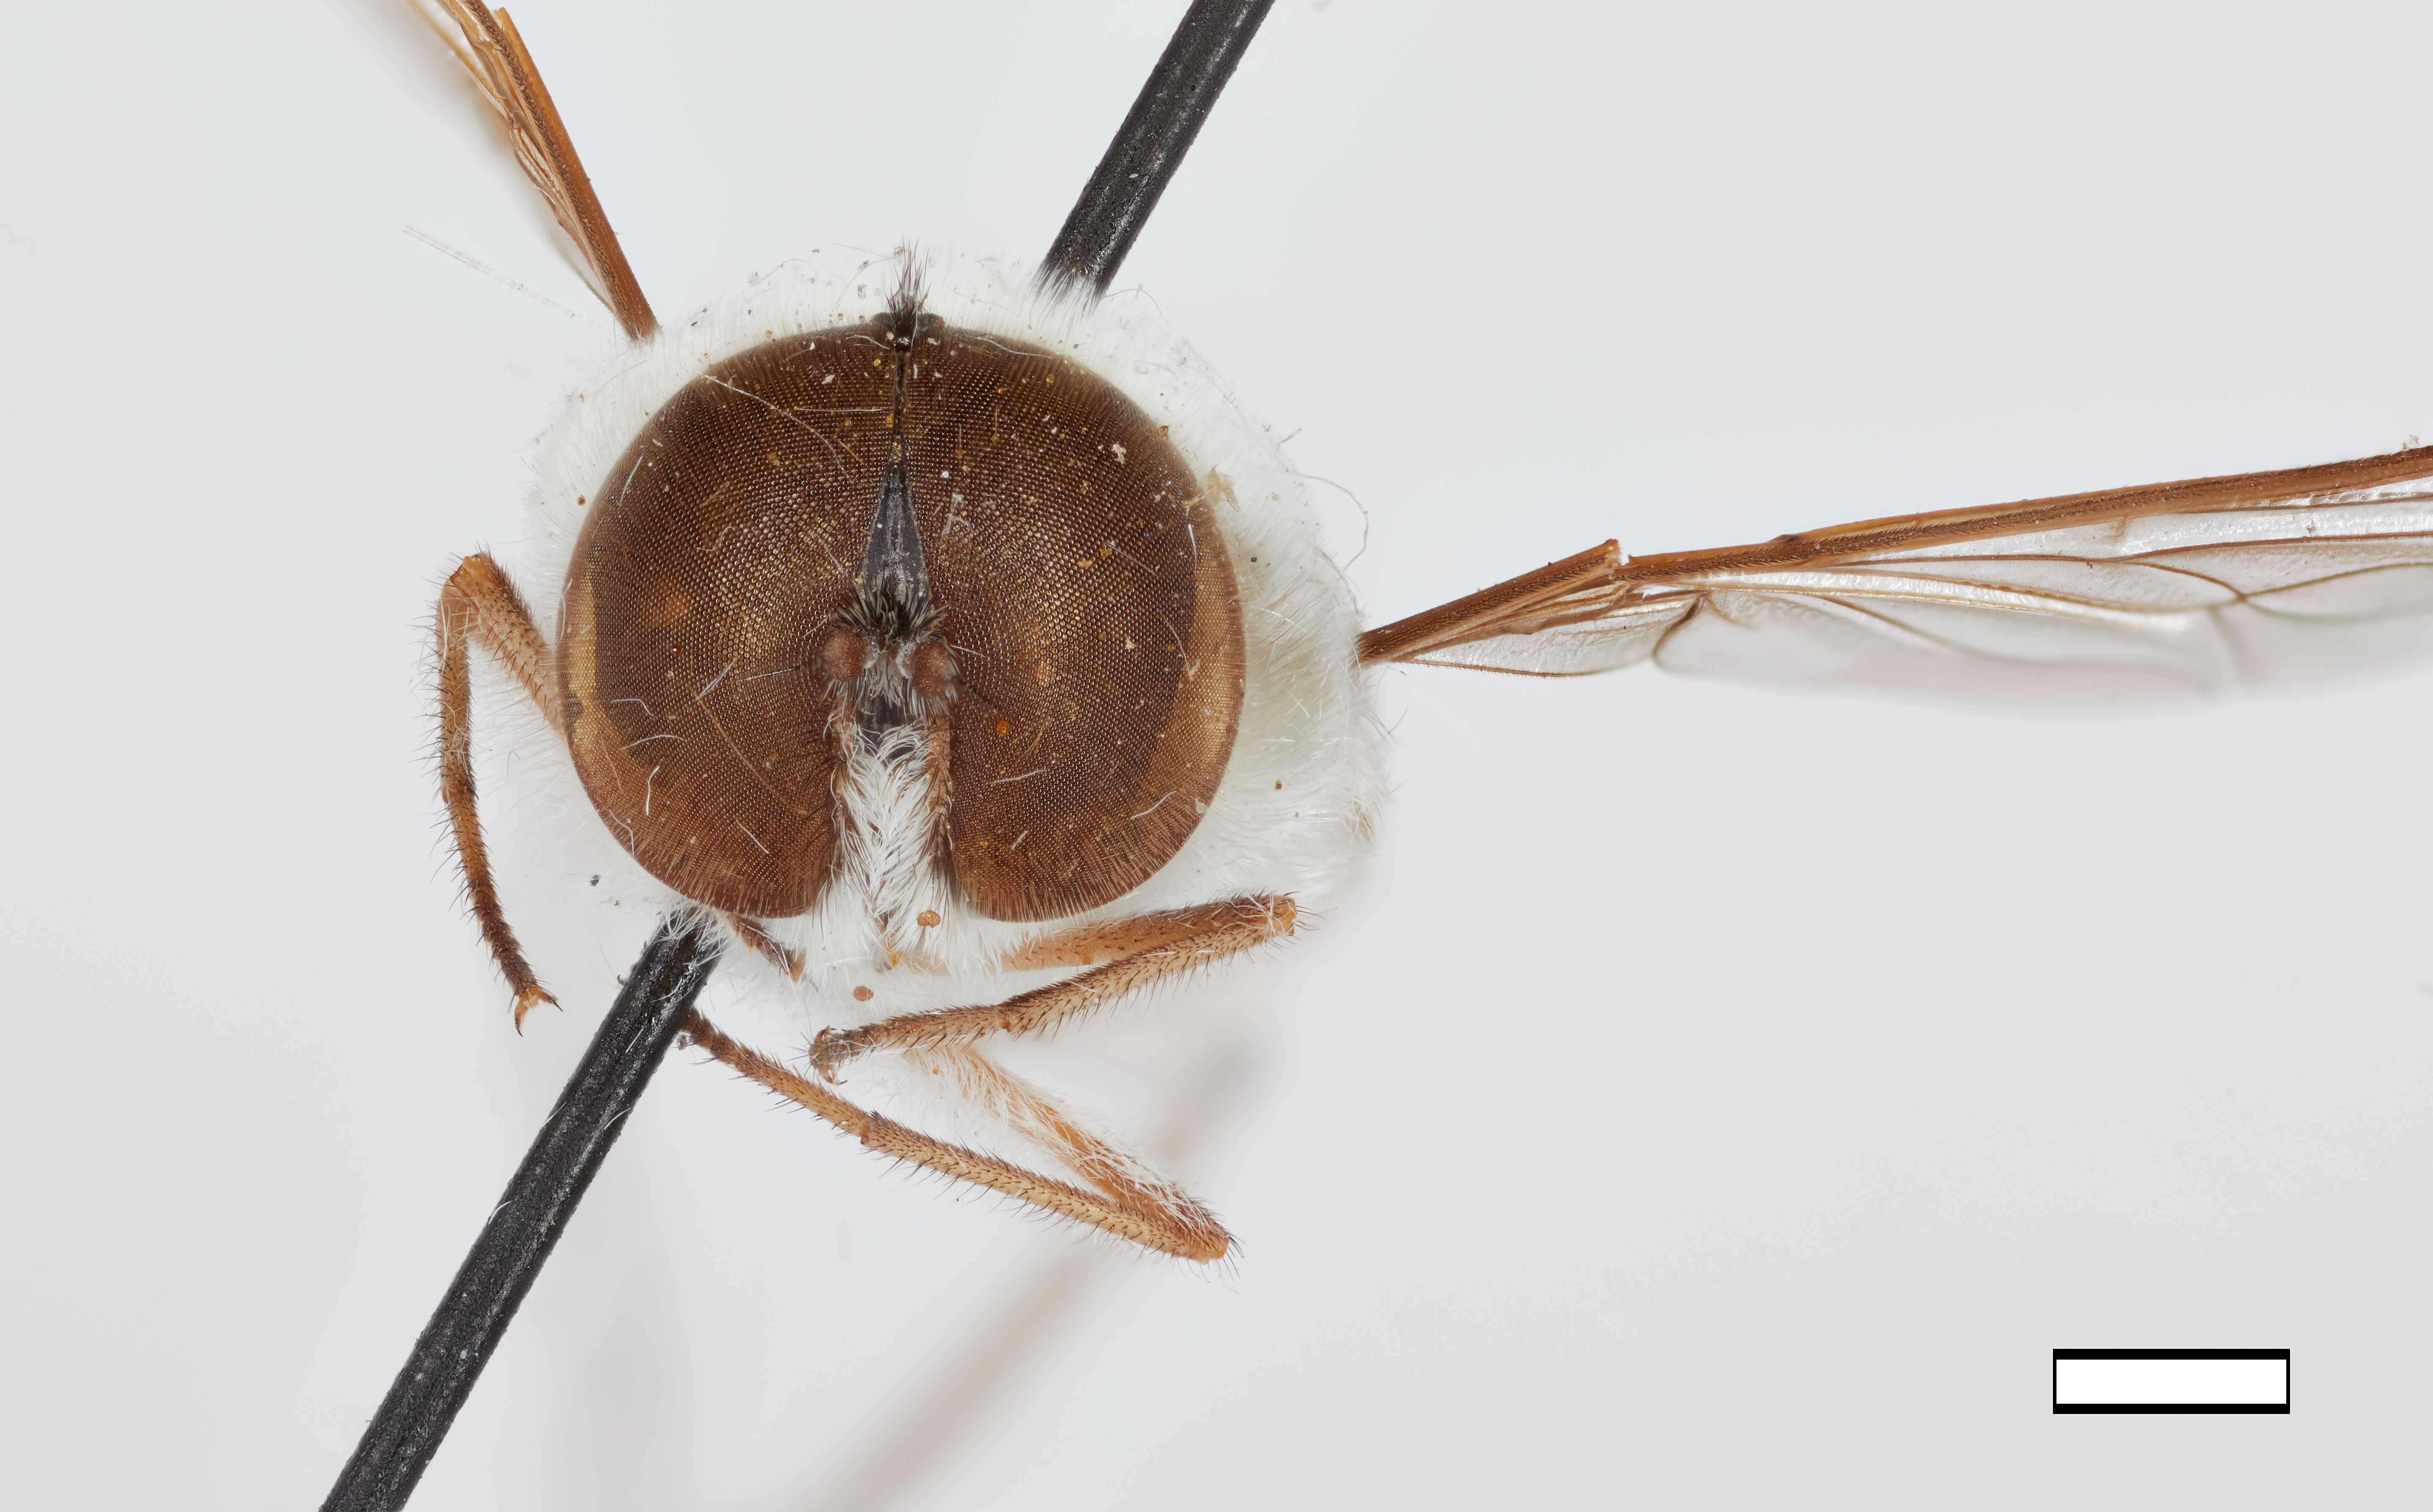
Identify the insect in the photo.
Hyrmophlaeba anthophila
